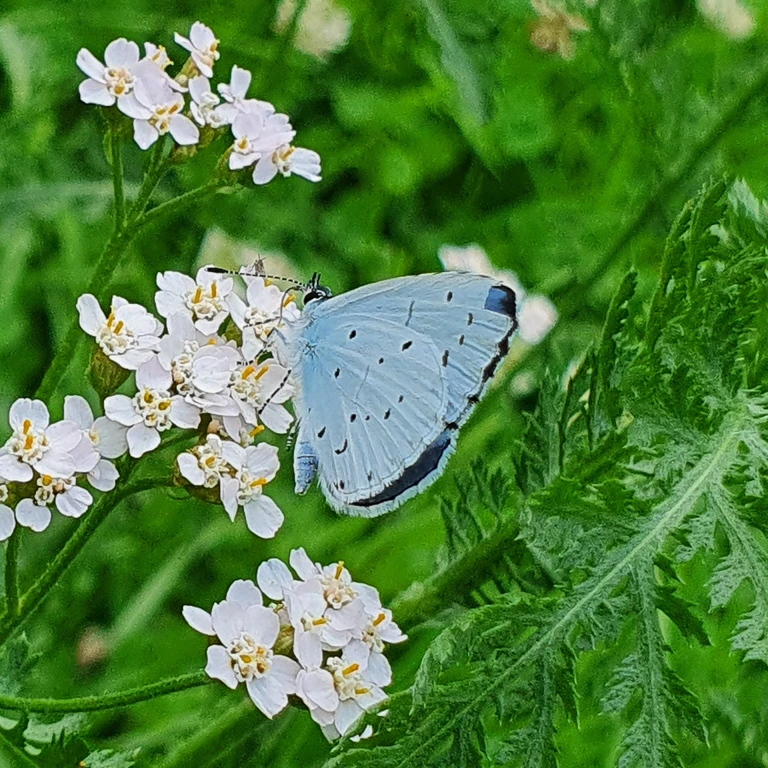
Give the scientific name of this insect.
Celastrina argiolus
